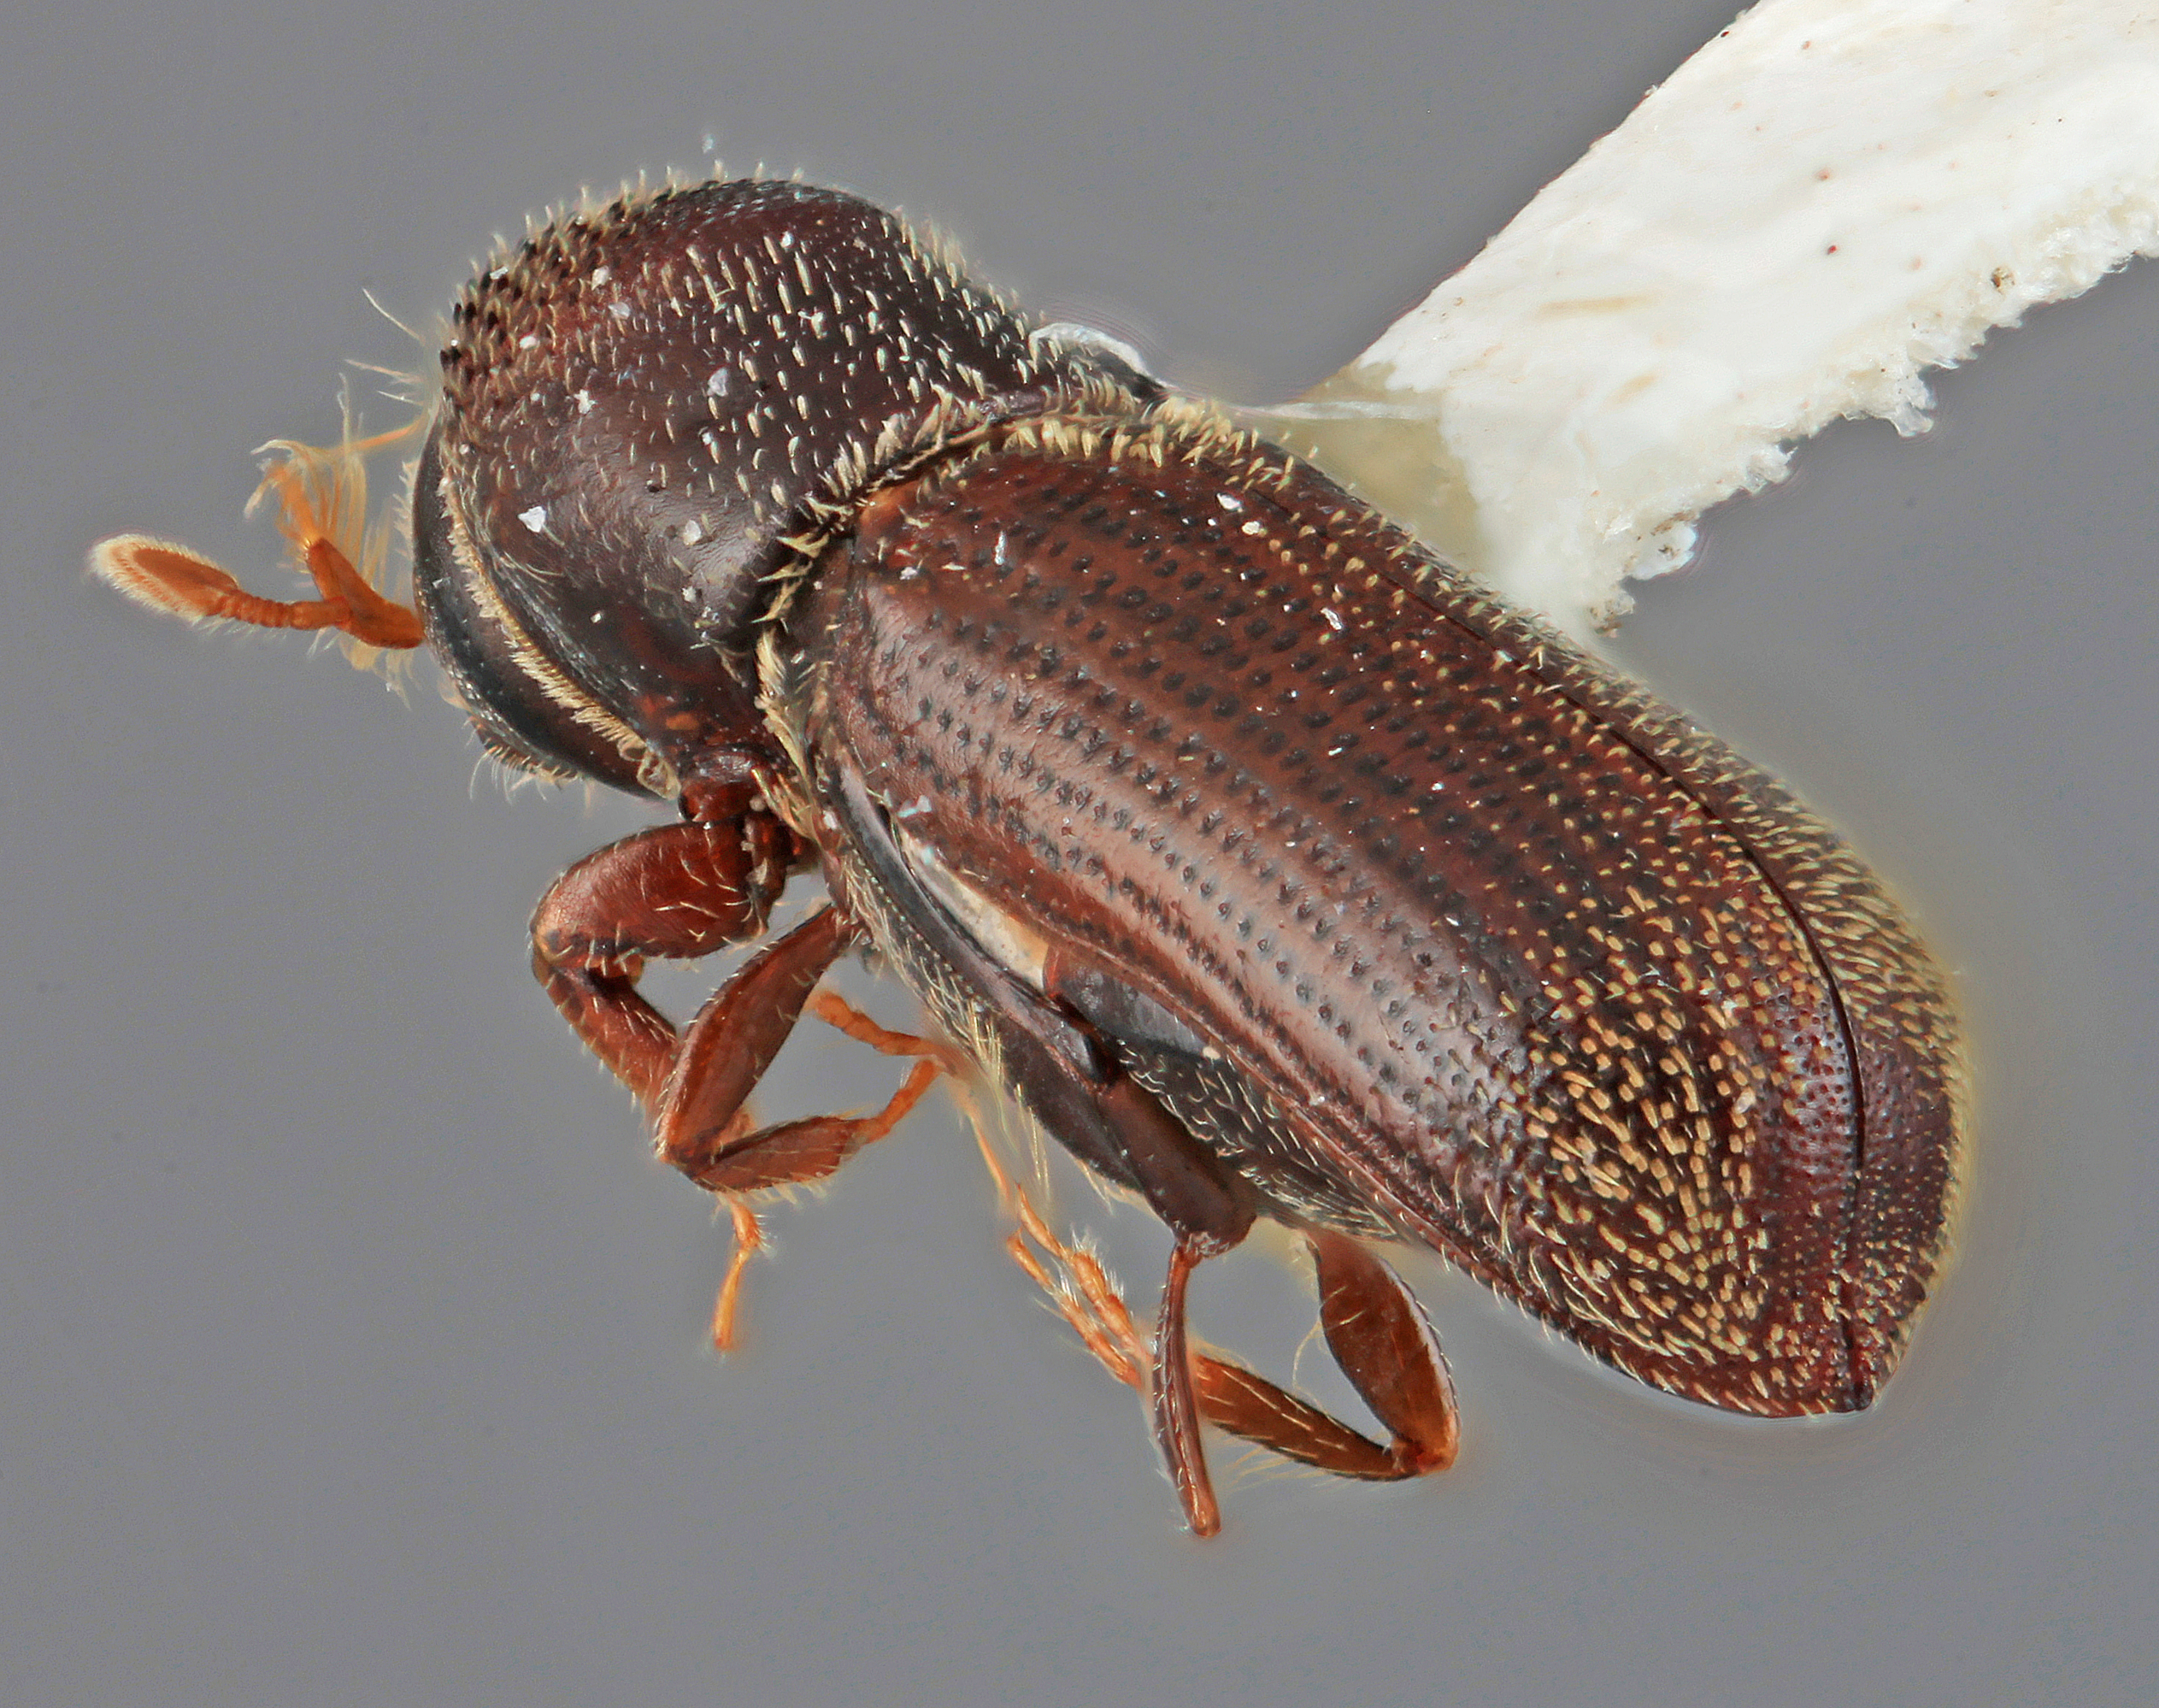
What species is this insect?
Micracis lepidus
